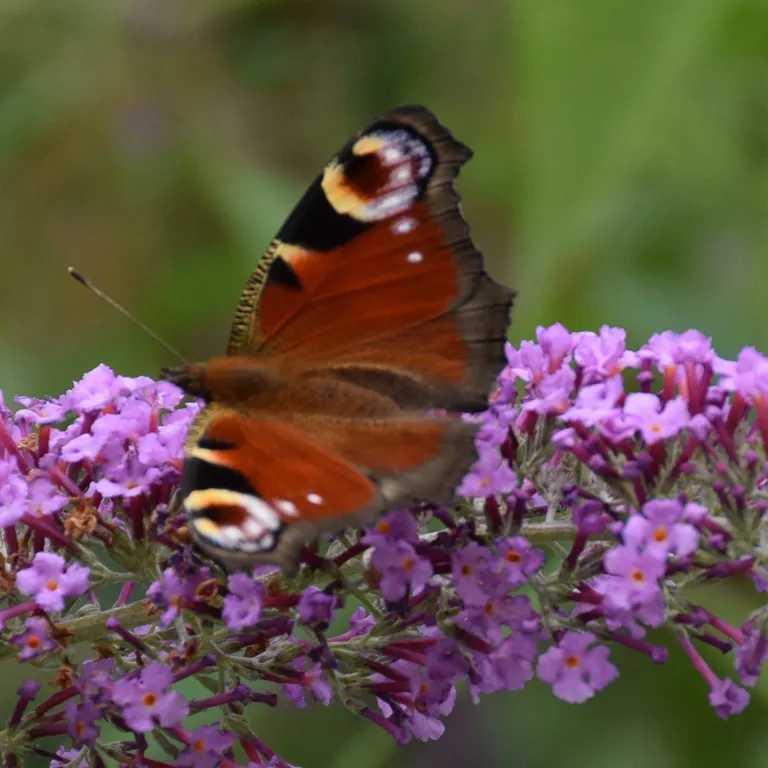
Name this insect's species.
Aglais io
